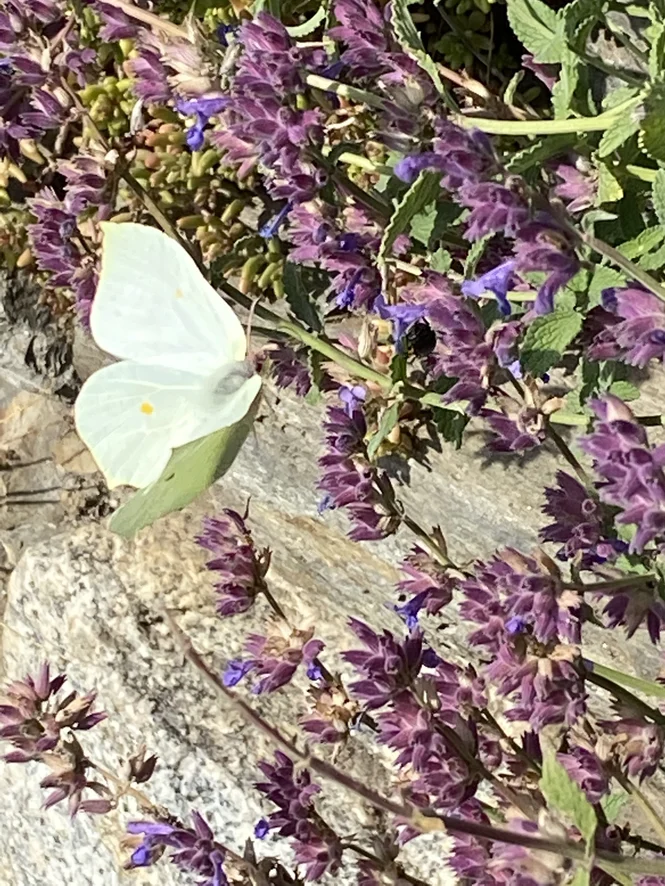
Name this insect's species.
Gonepteryx rhamni
